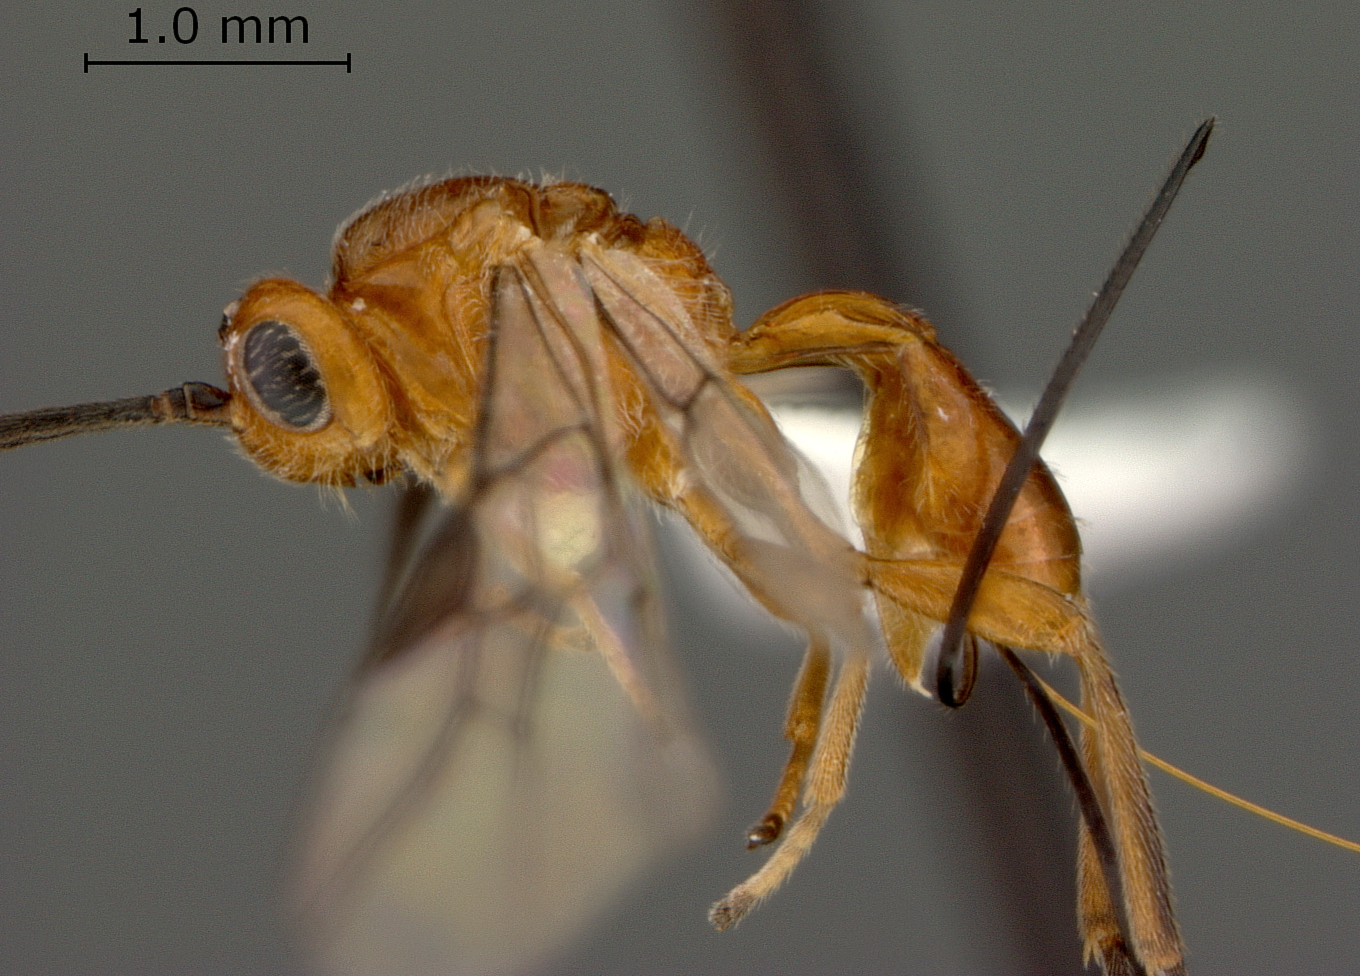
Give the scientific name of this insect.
Biosteres sublaevis
